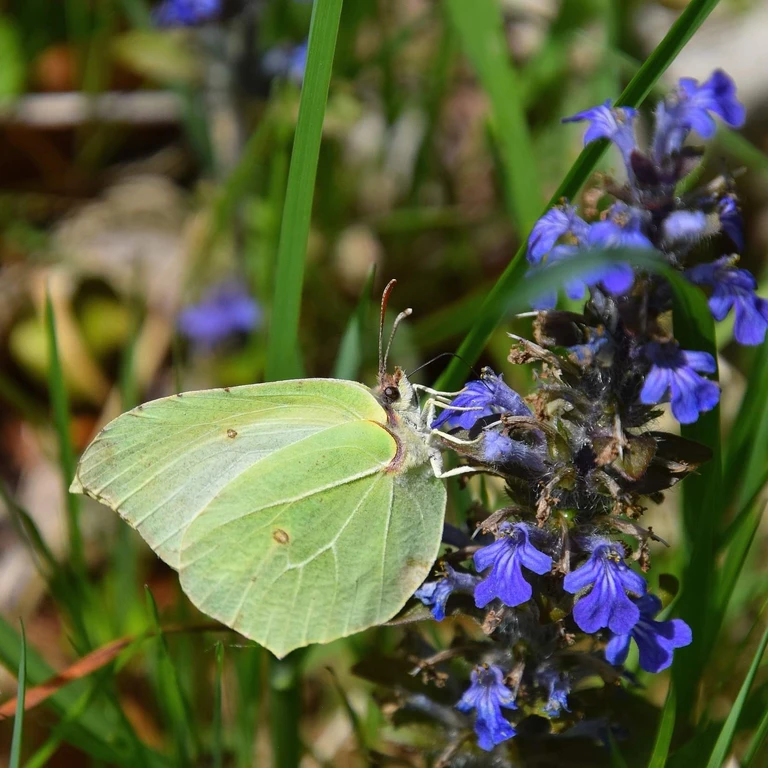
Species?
Gonepteryx rhamni
